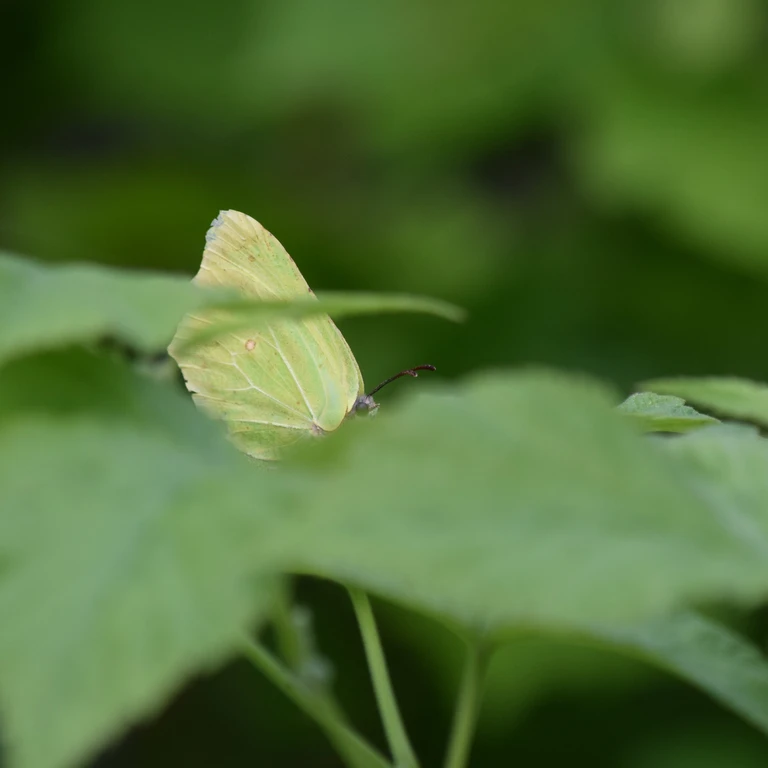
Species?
Gonepteryx rhamni
